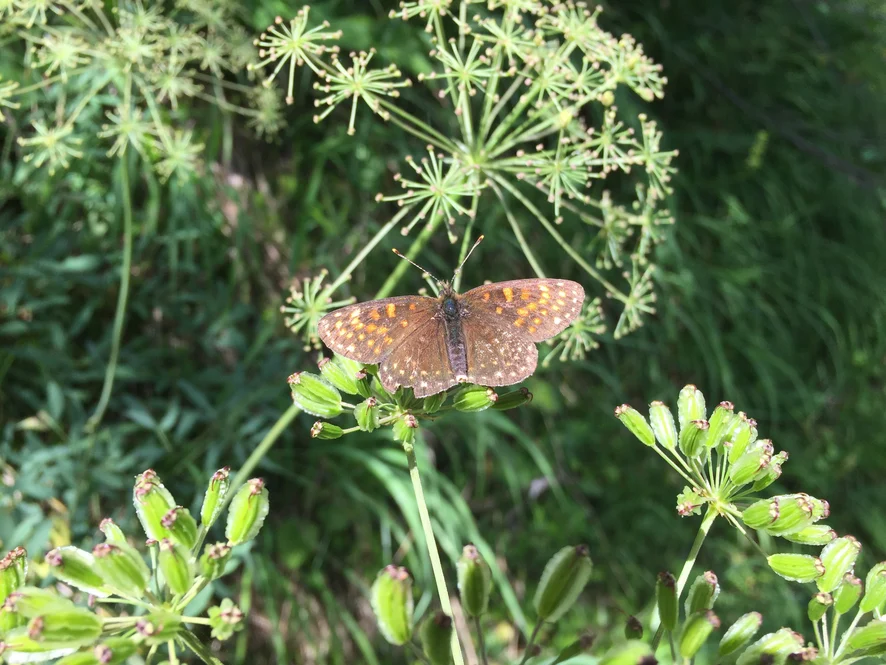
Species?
Melitaea diamina
